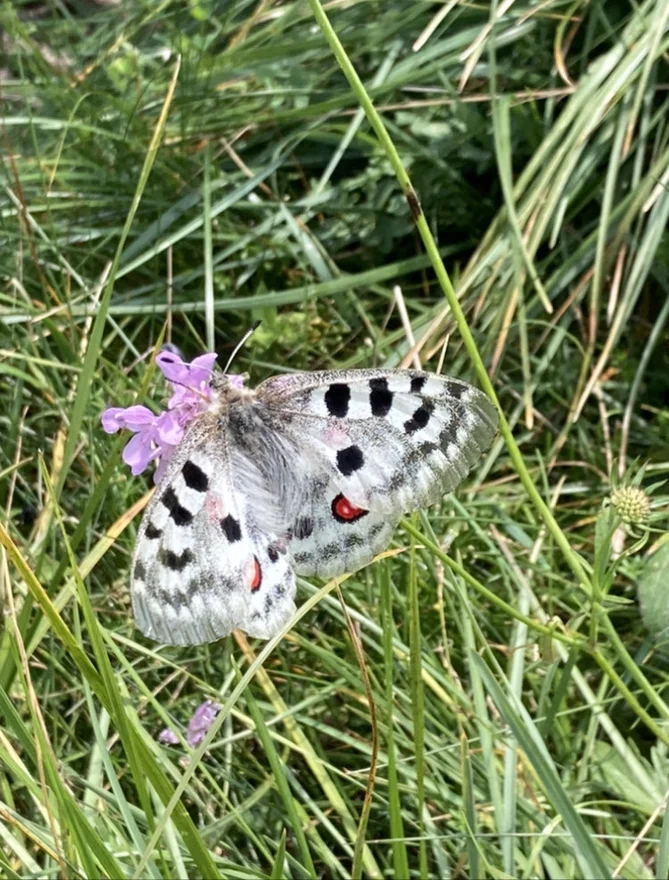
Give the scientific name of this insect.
Parnassius apollo
